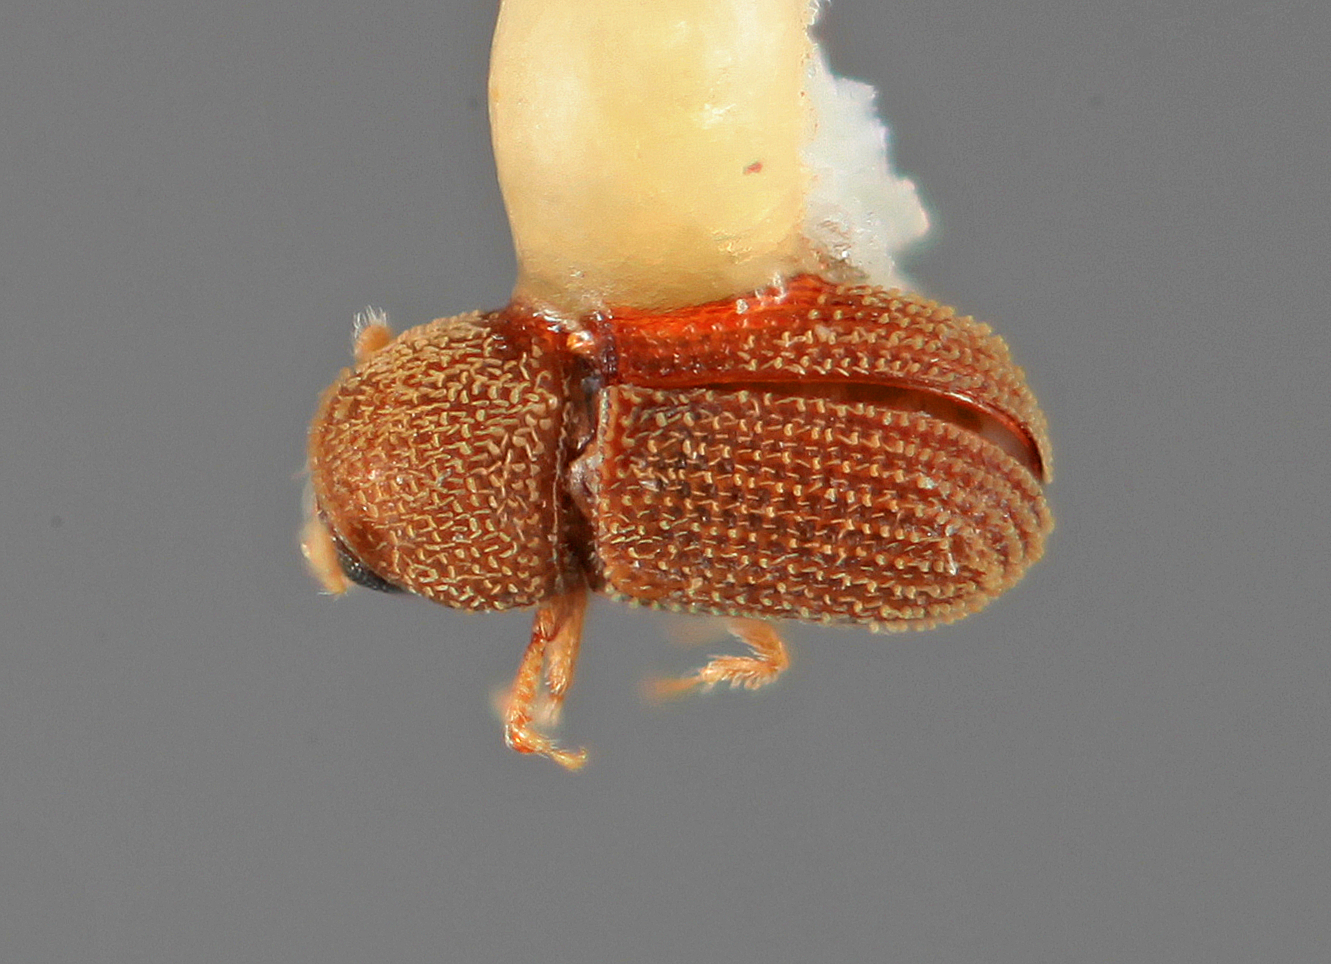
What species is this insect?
Liparthrum americanum
